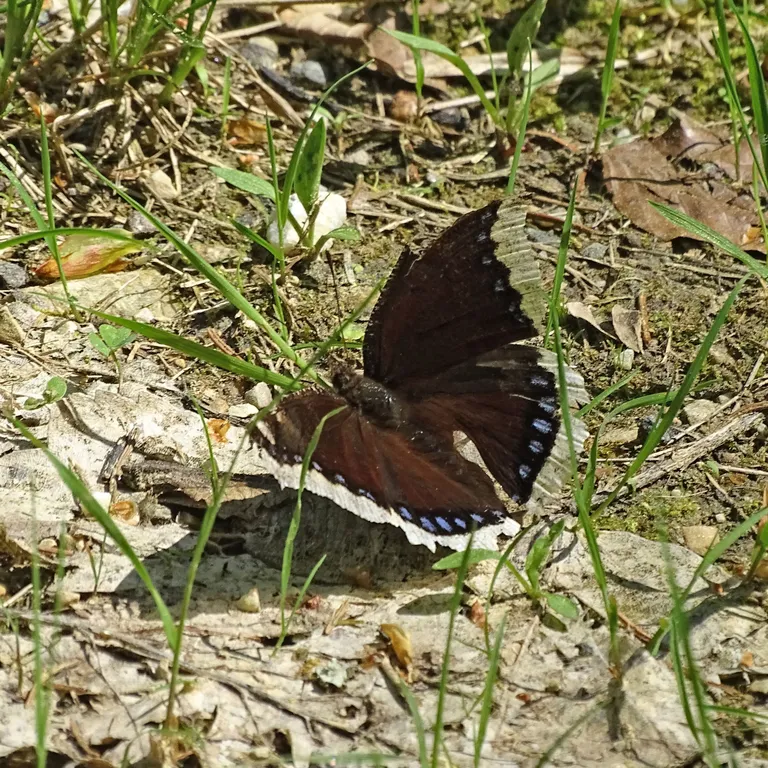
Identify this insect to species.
Nymphalis antiopa
